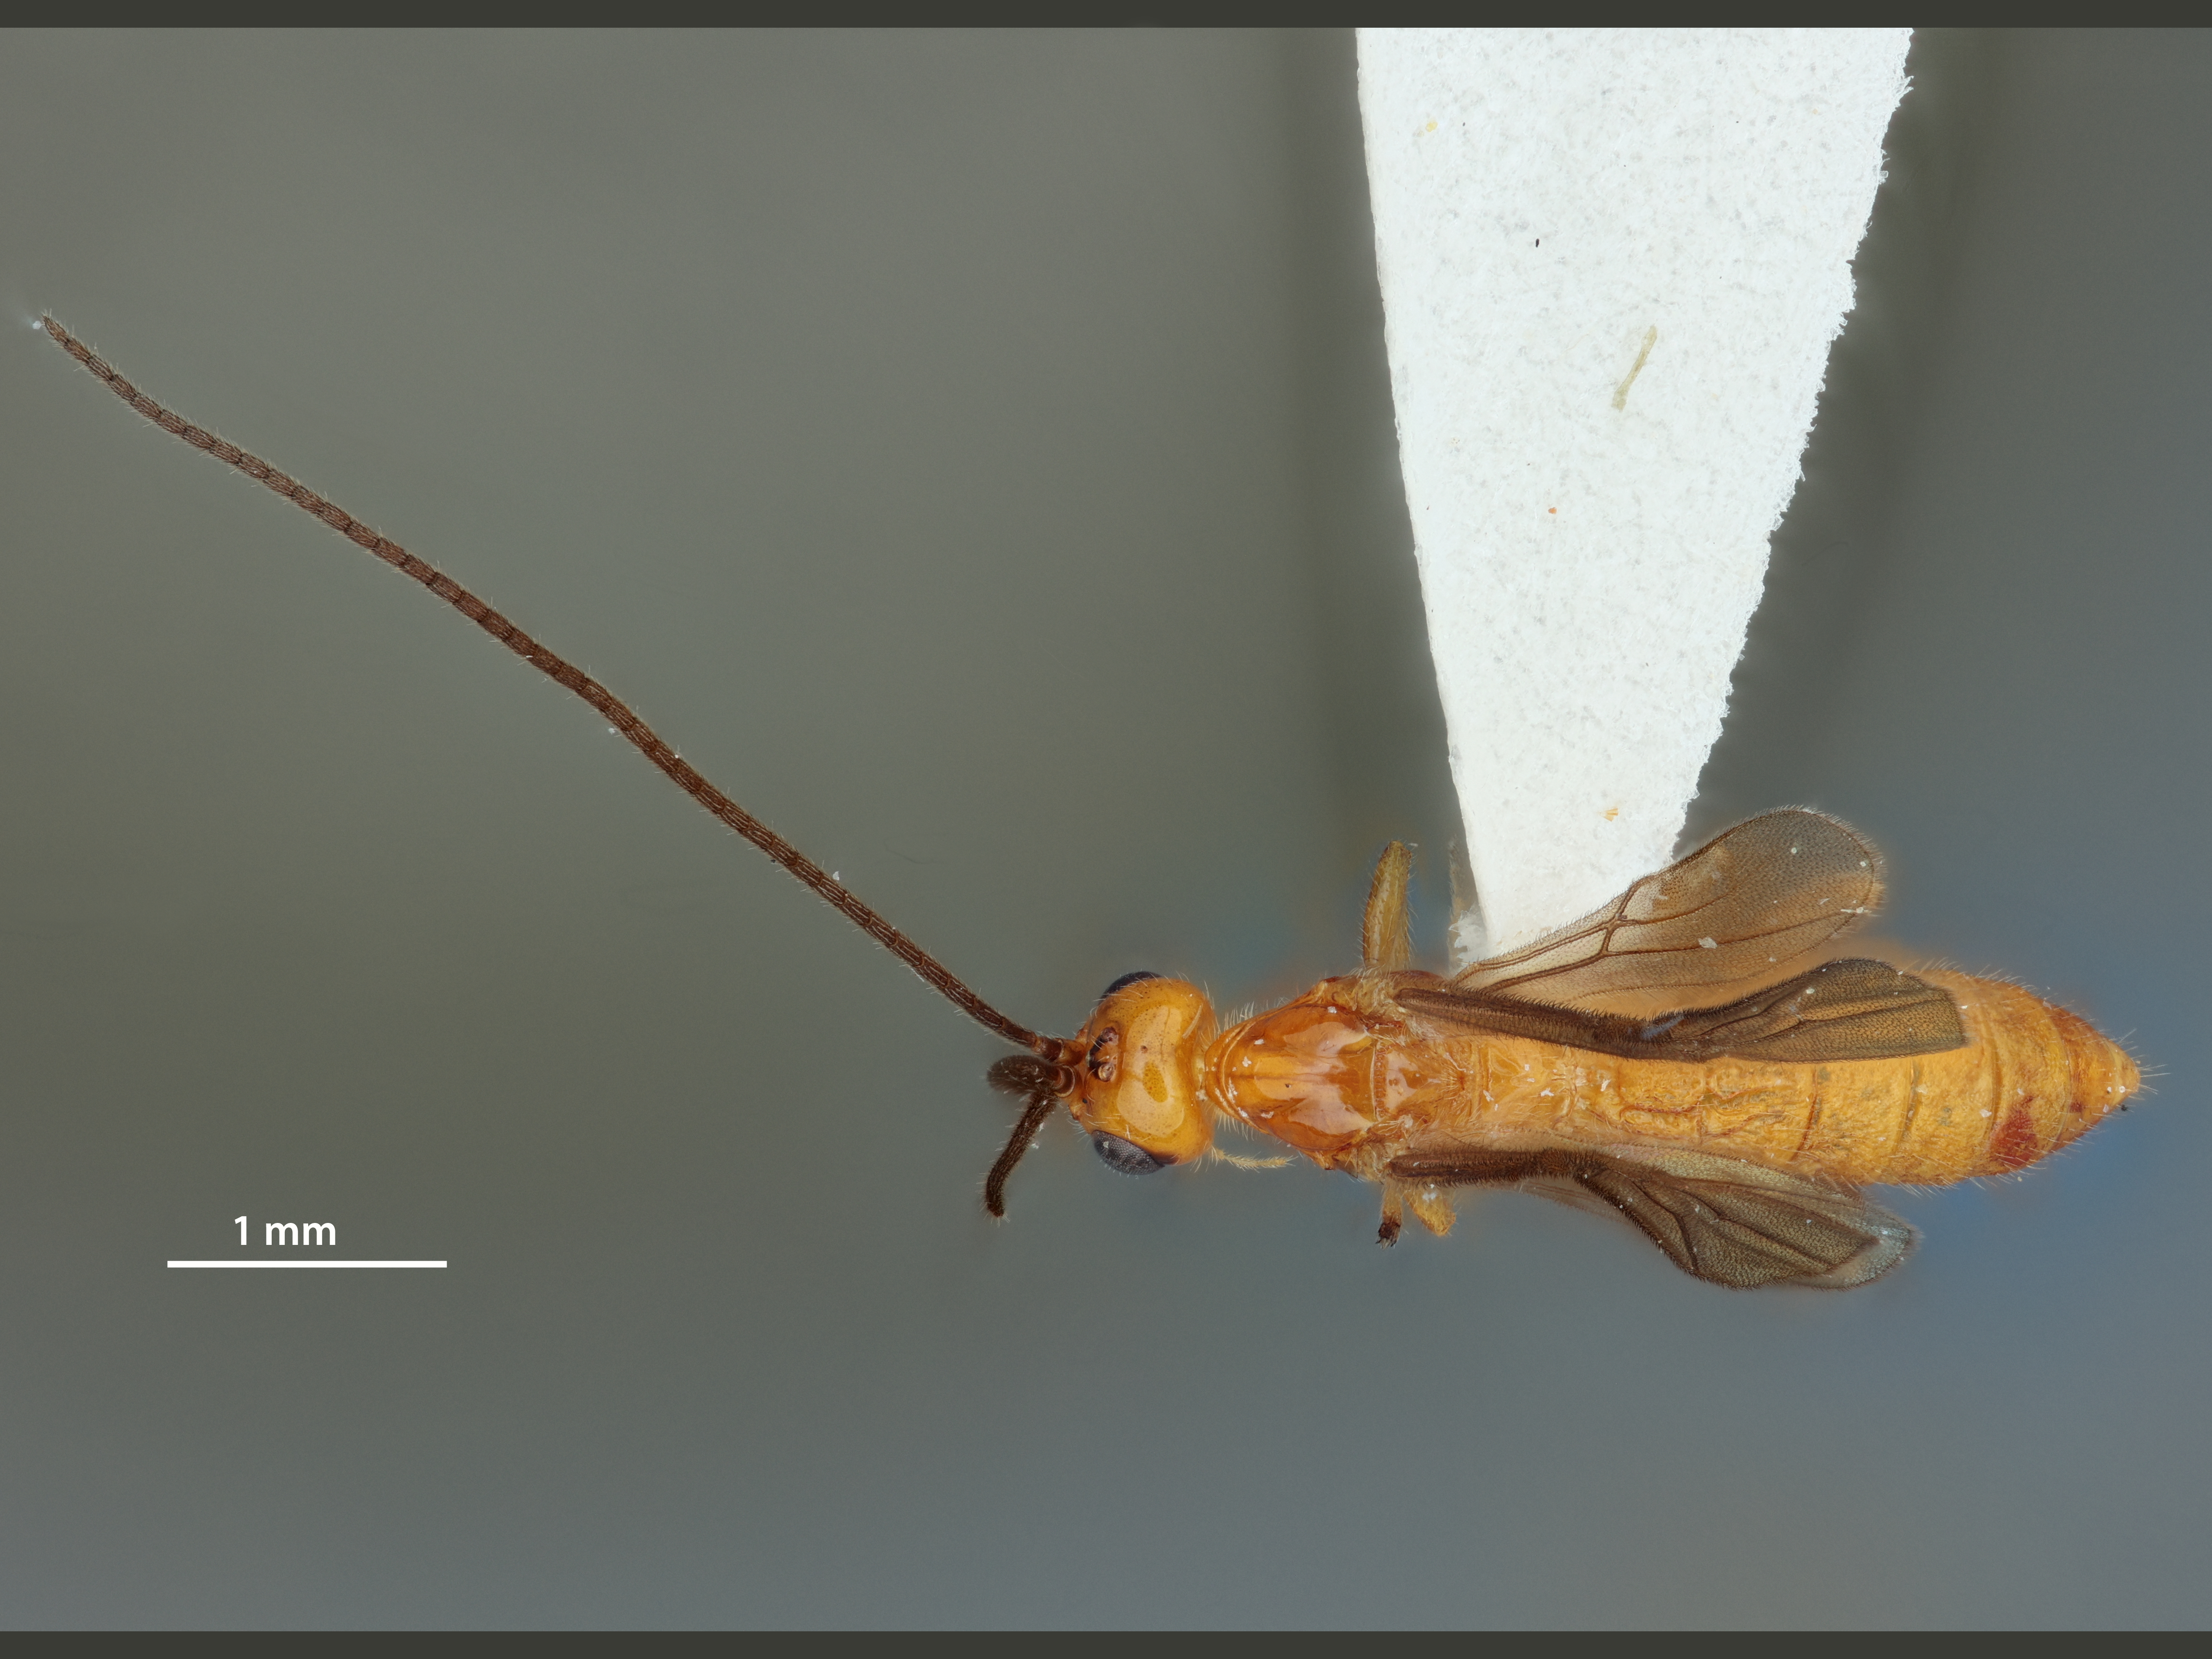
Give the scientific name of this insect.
Bracon rhyssaliformis
